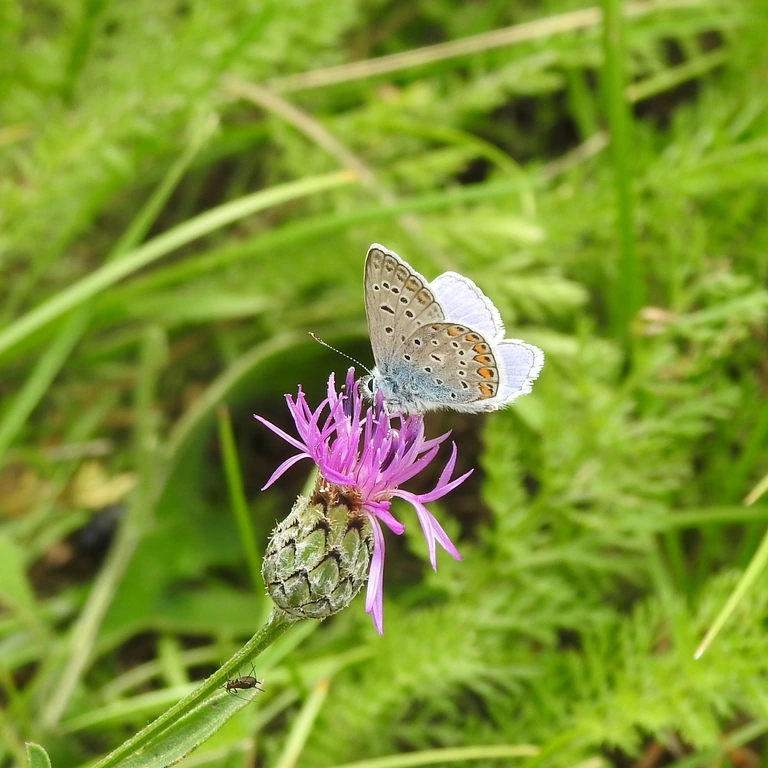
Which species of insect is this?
Polyommatus icarus
